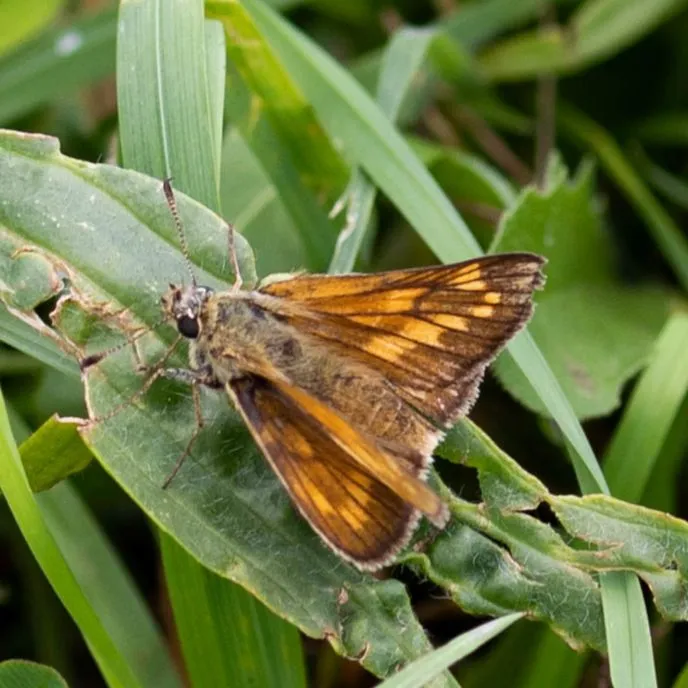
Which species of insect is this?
Ochlodes sylvanus (also Ochlodes venata)
